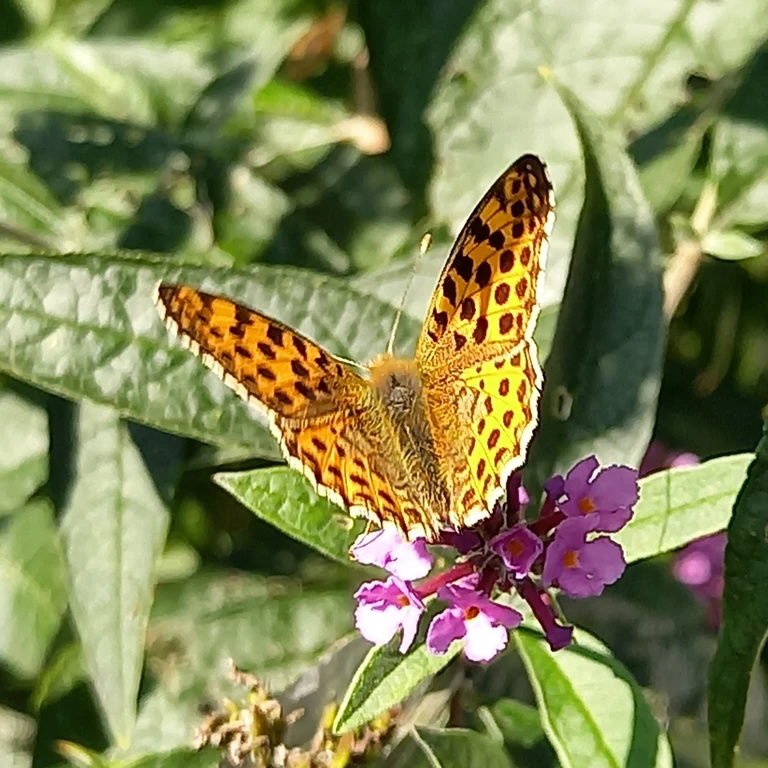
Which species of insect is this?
Issoria lathonia
